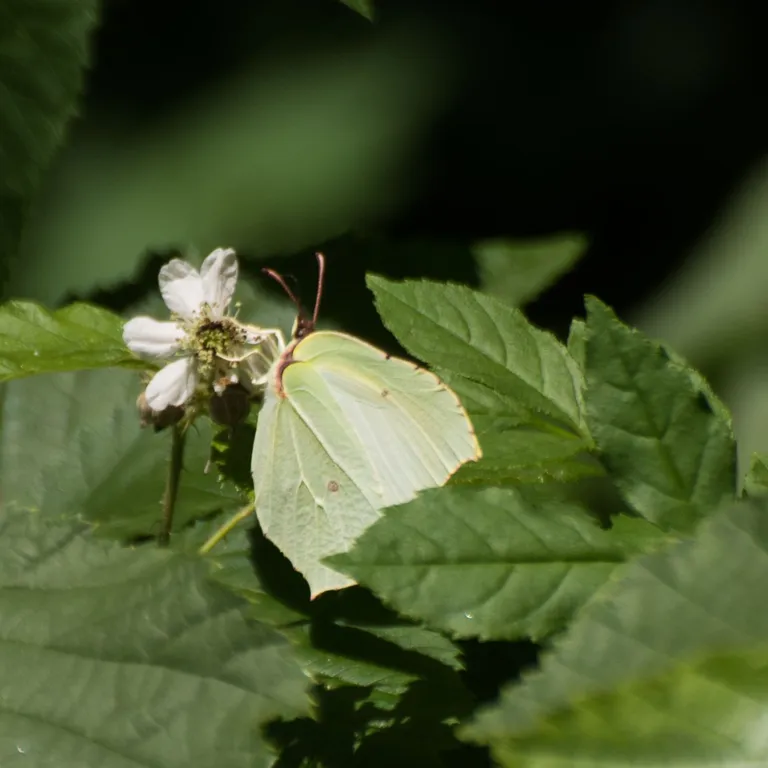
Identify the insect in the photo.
Gonepteryx rhamni
